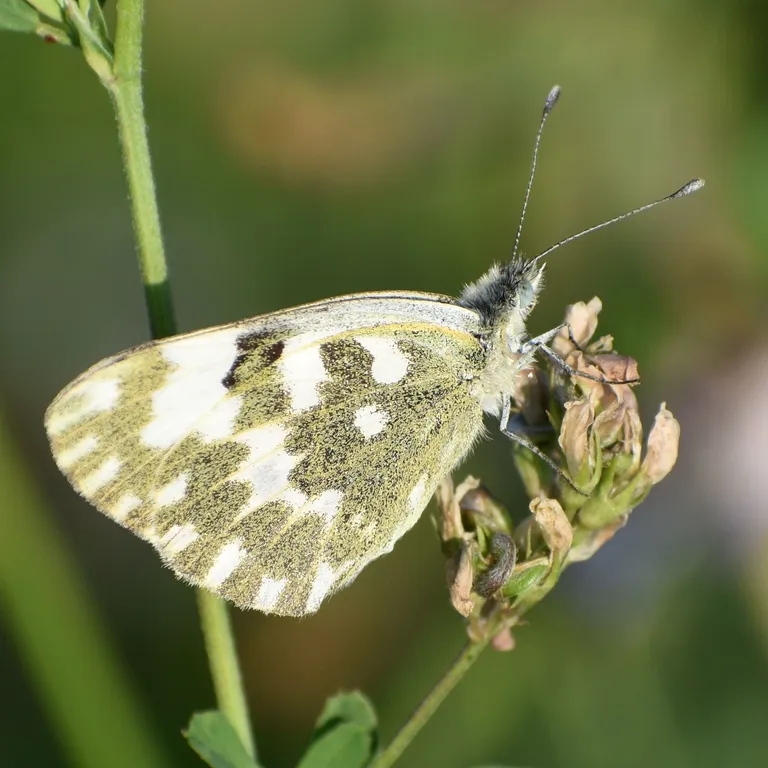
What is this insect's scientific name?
Pontia edusa
